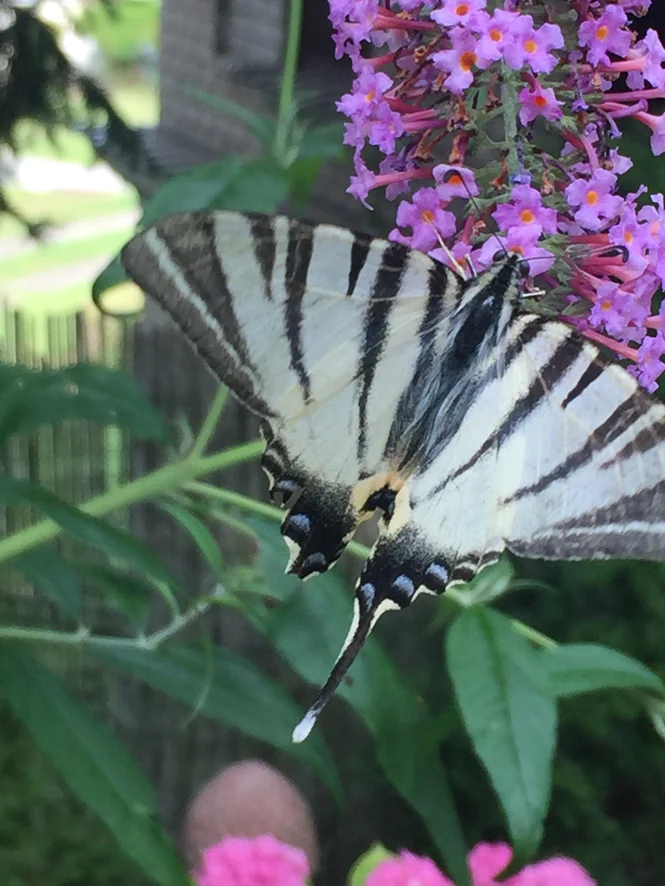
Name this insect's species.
Iphiclides podalirius
